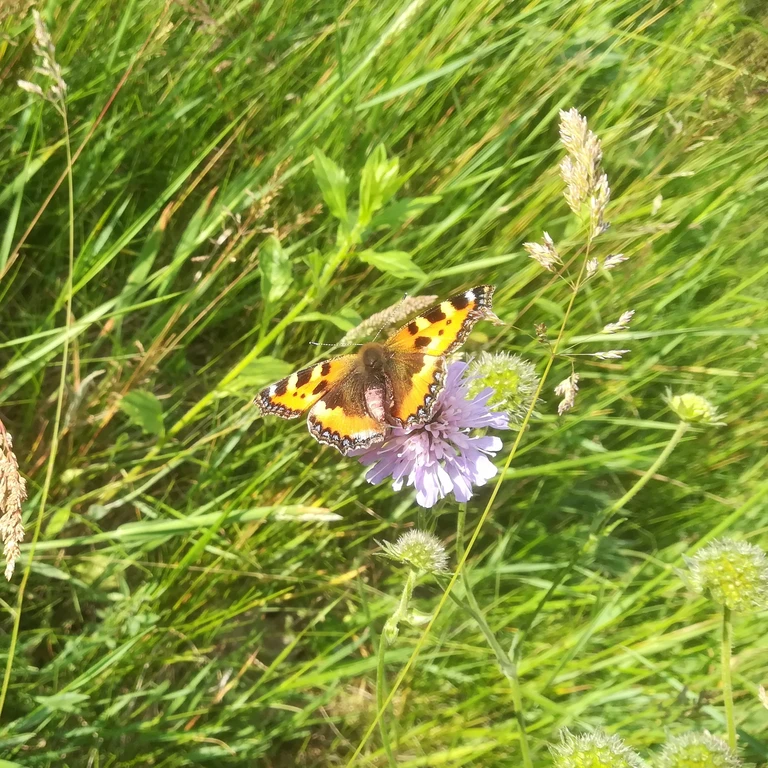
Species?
Aglais urticae
